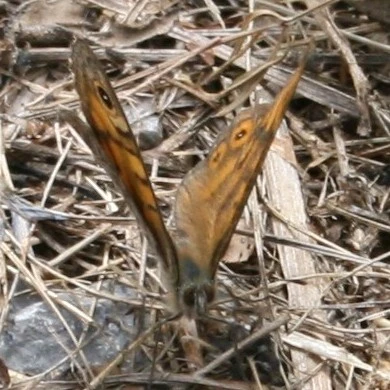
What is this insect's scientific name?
Lasiommata megera (also Pararge megera)
